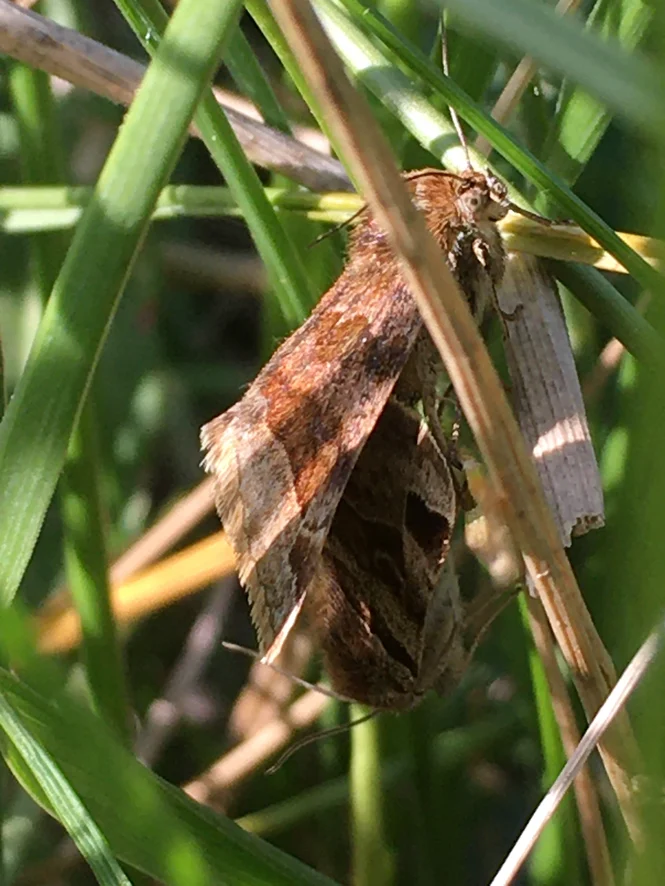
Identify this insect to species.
Euclidia glyphica
